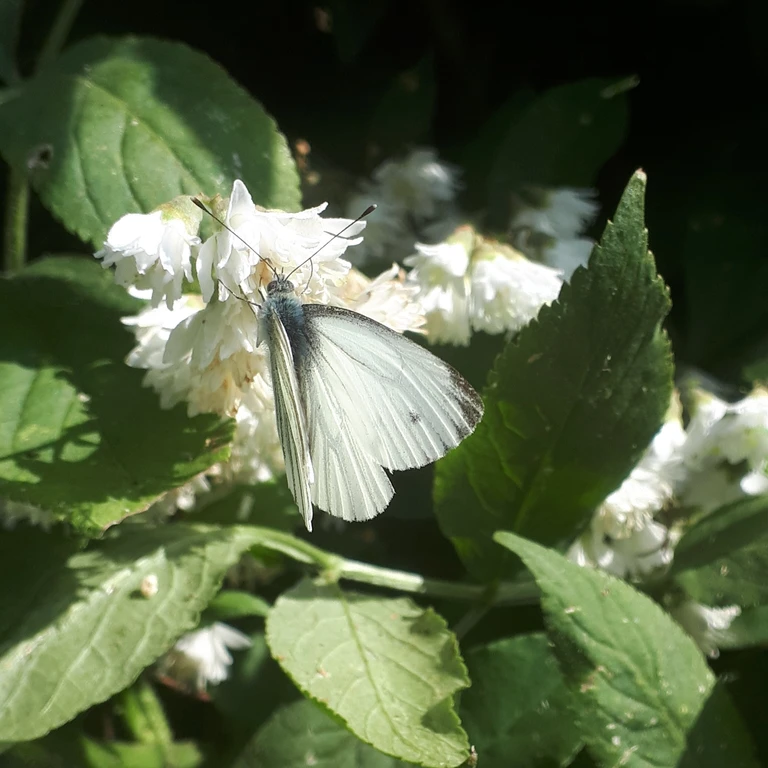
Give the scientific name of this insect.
Pieris napi
